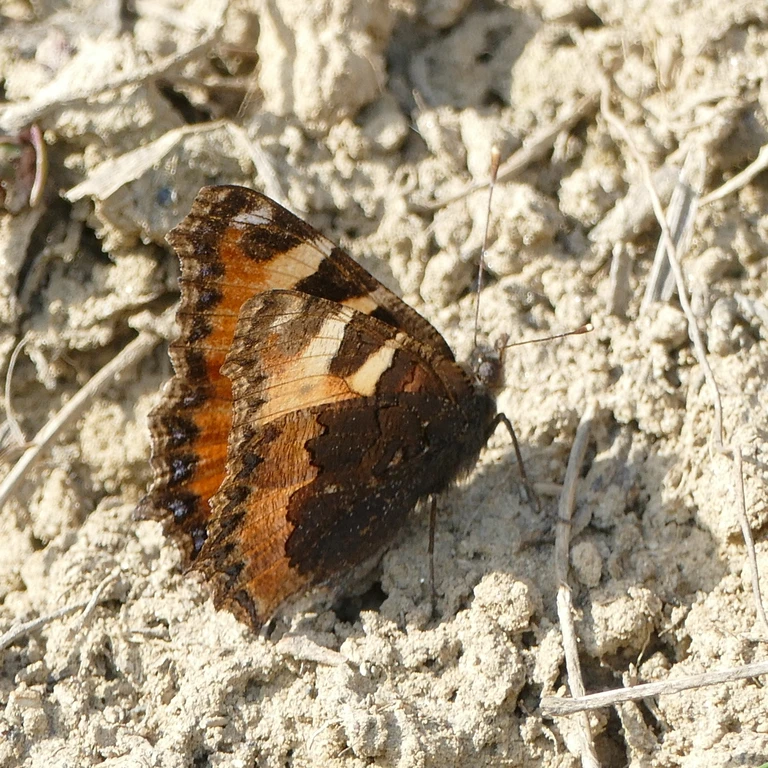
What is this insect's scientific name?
Aglais urticae
